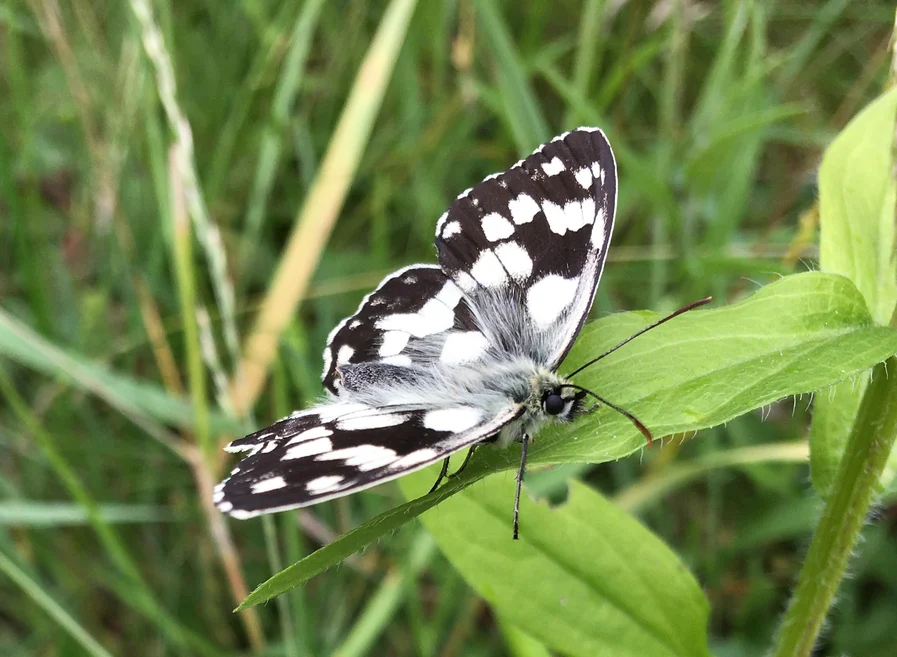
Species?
Melanargia galathea
